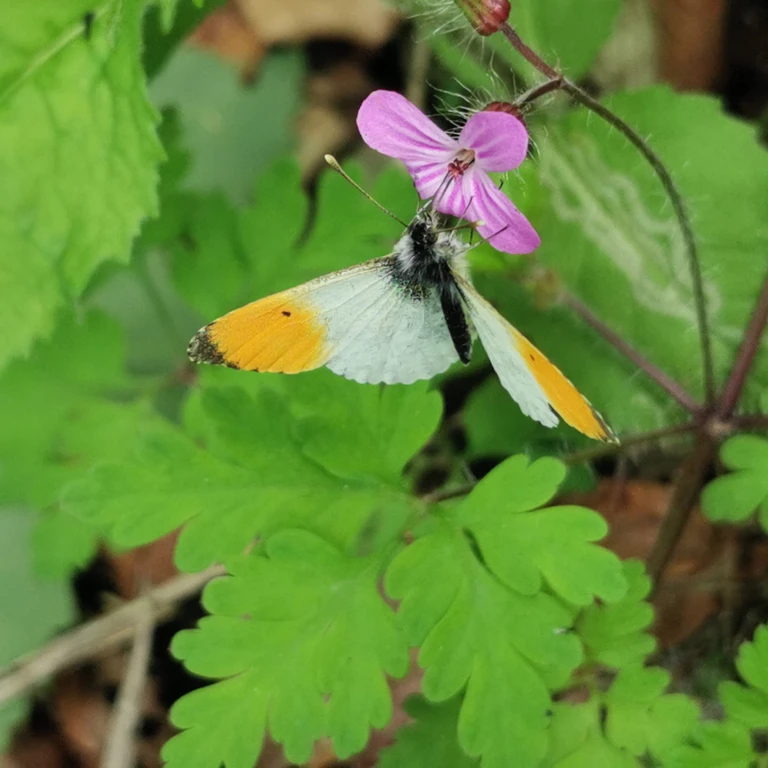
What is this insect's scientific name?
Anthocharis cardamines
